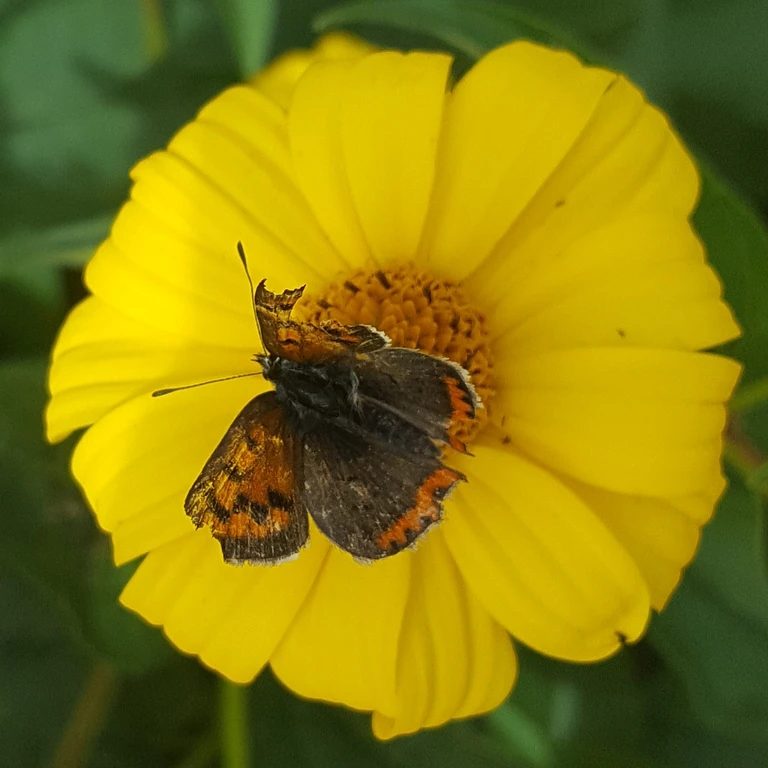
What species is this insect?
Lycaena phlaeas
